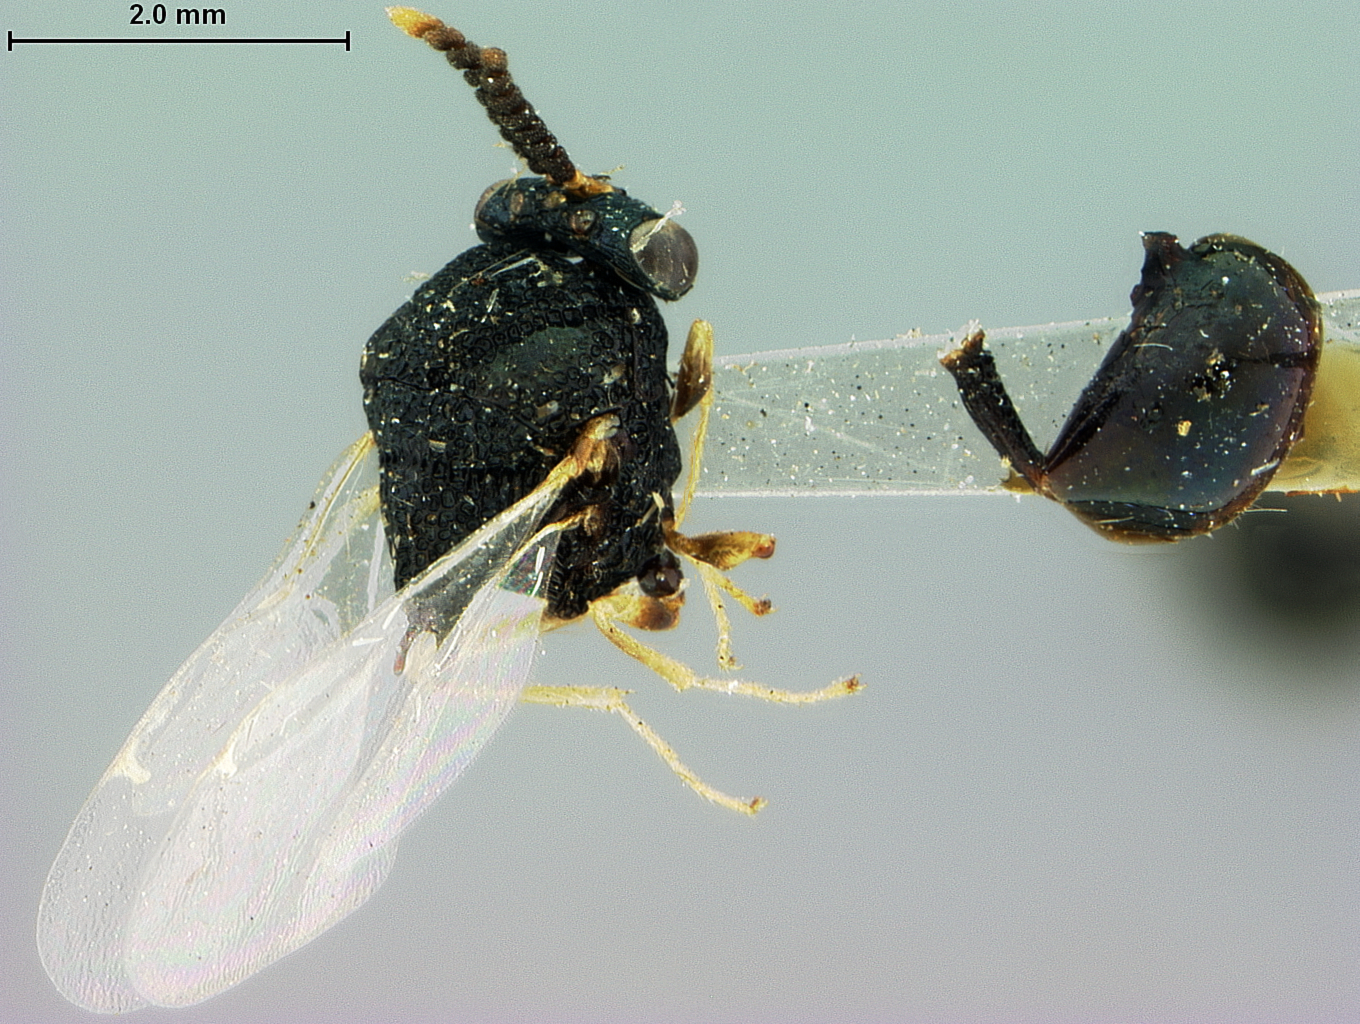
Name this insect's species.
Lophyrocera apicalis
